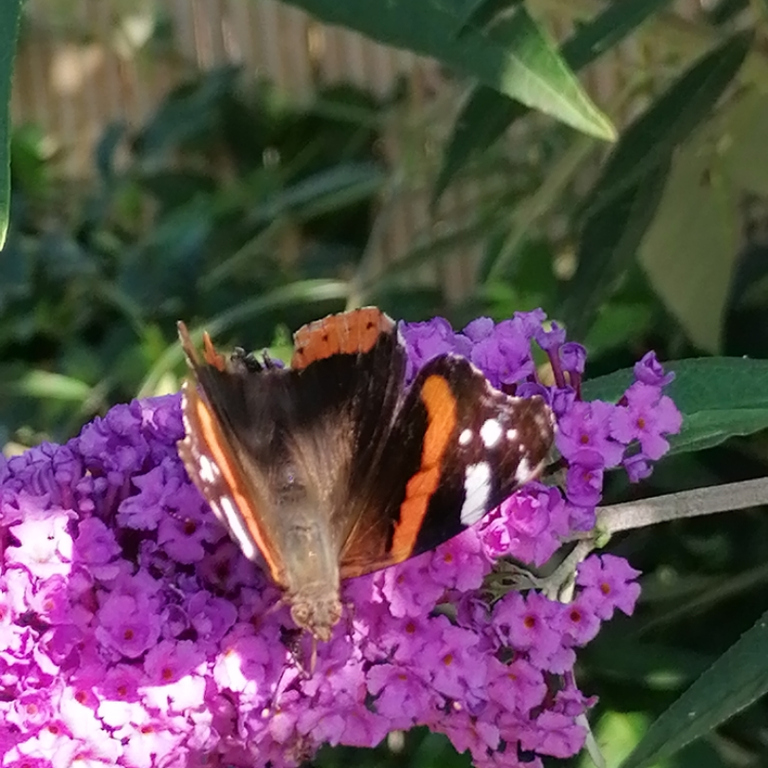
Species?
Vanessa atalanta
